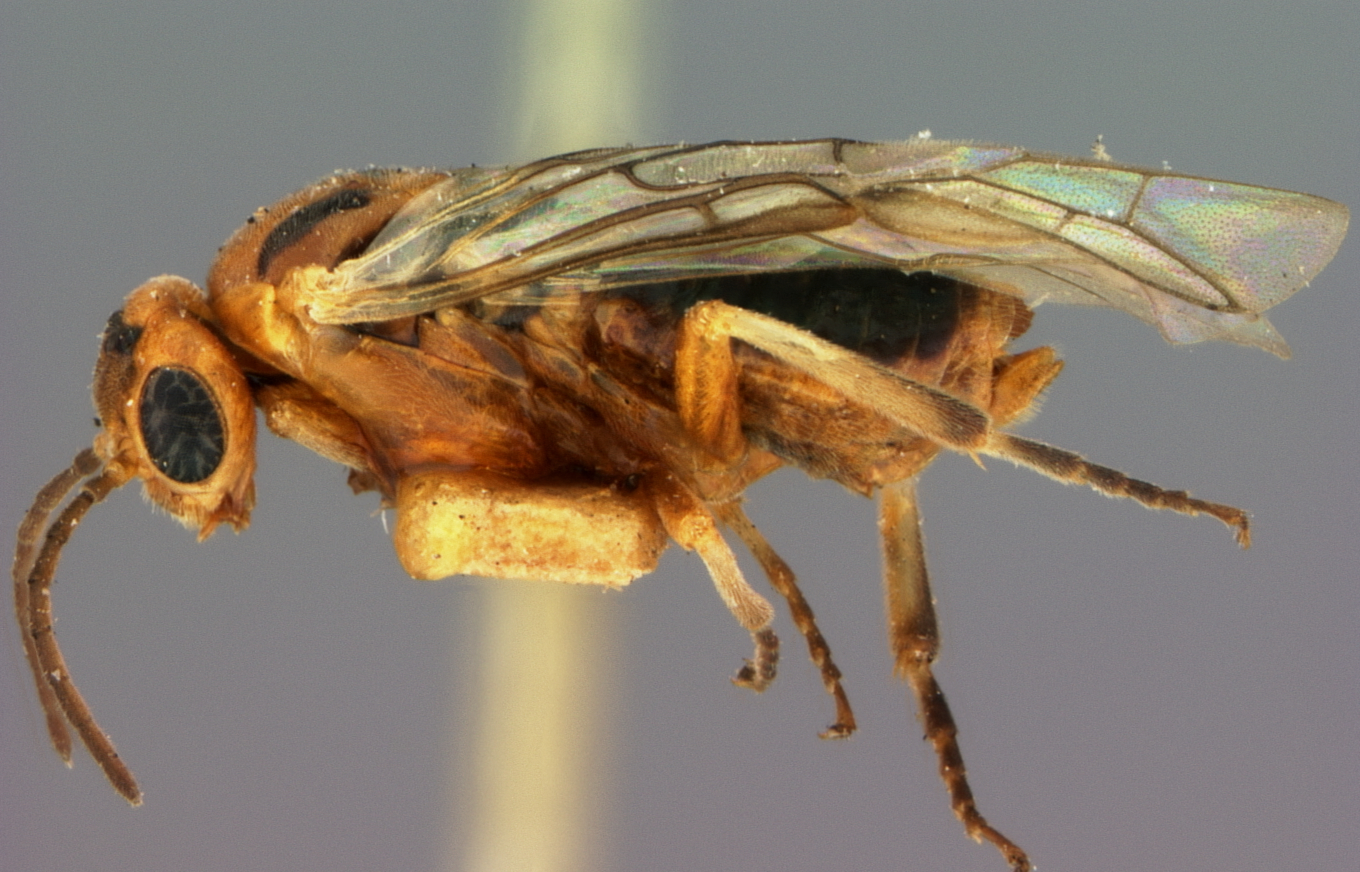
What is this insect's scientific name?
Hoplocampa marlatti
